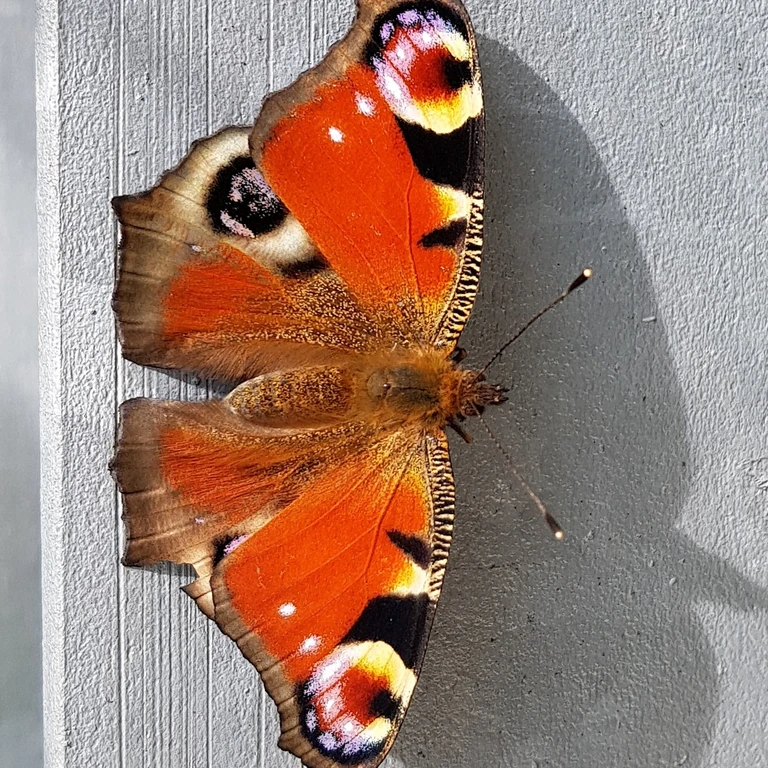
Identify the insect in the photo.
Aglais io
